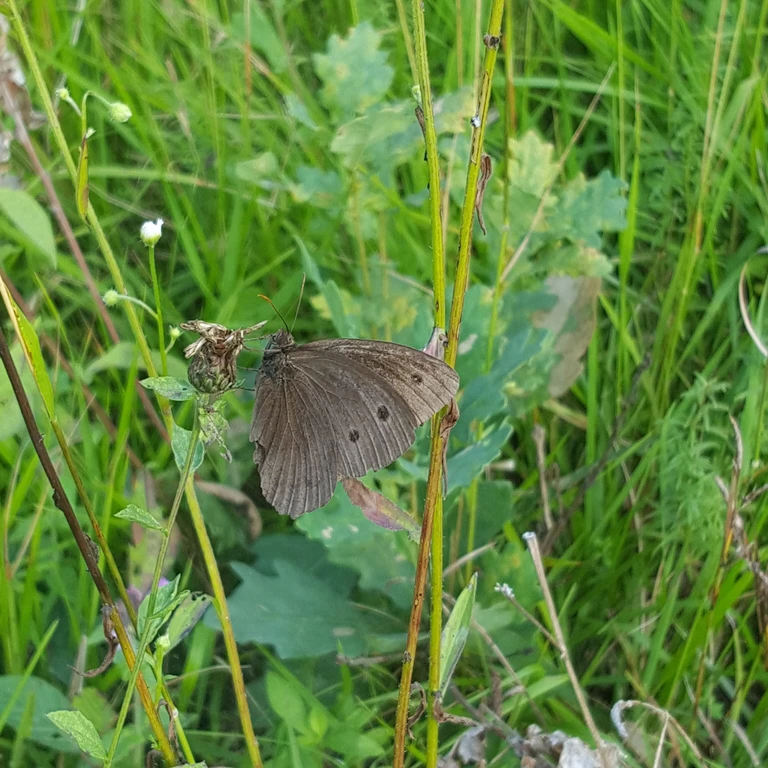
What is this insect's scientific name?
Minois dryas
